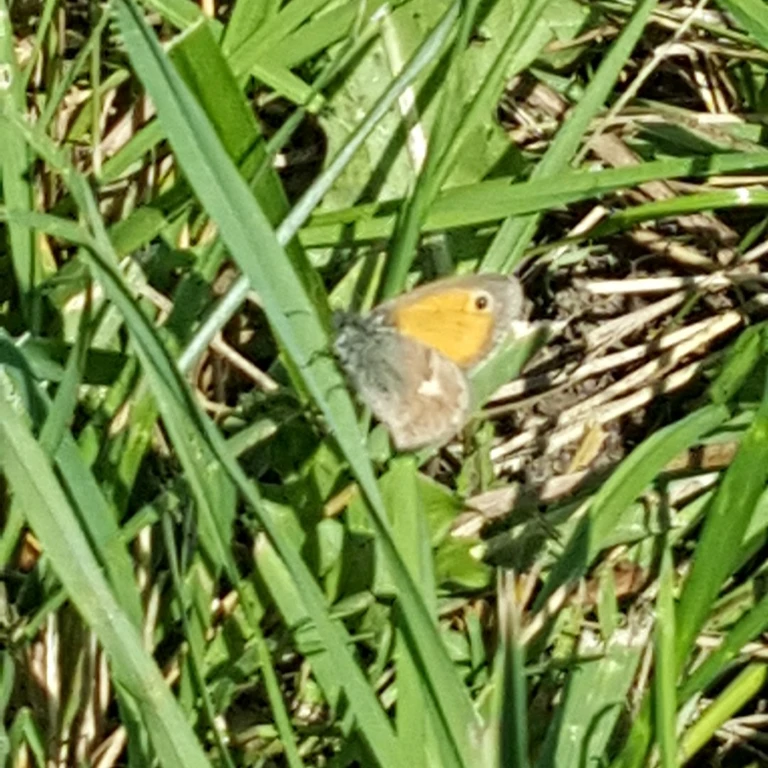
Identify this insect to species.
Coenonympha pamphilus
